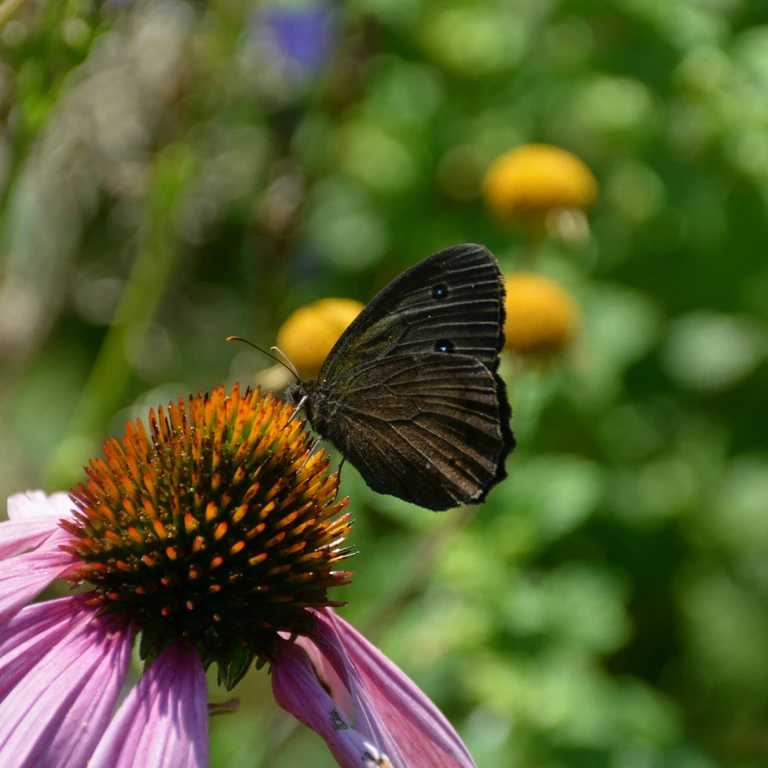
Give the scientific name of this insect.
Minois dryas
